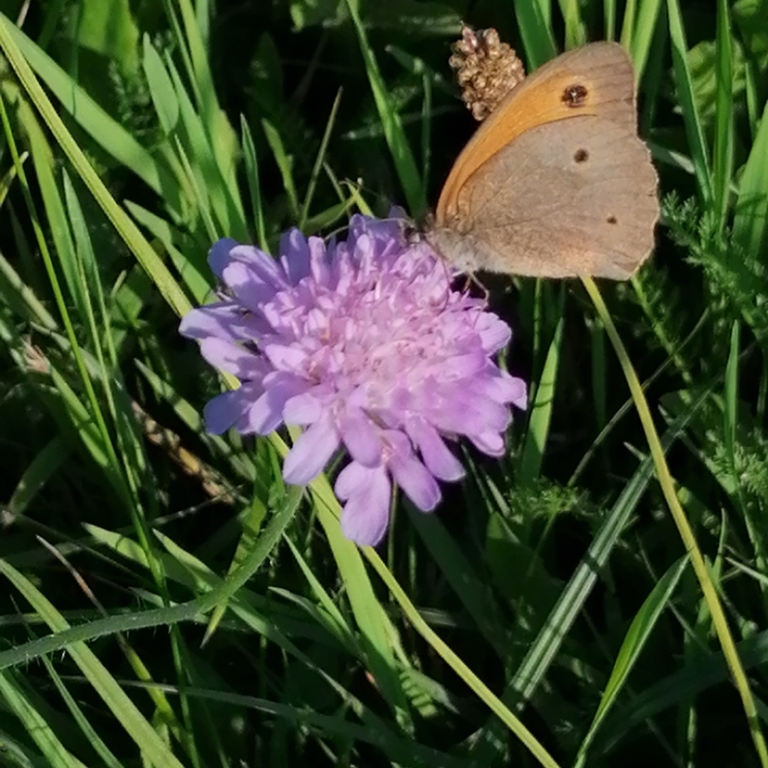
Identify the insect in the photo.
Maniola jurtina
